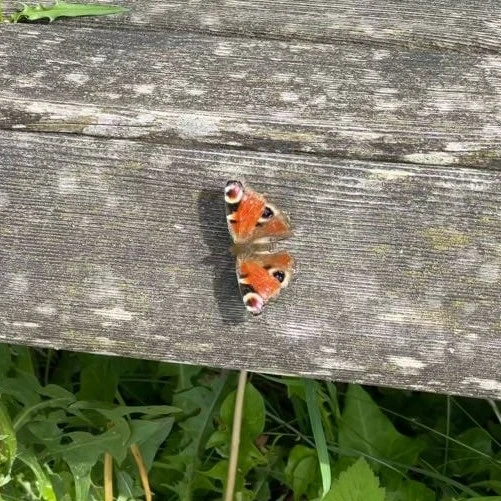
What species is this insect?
Aglais io
